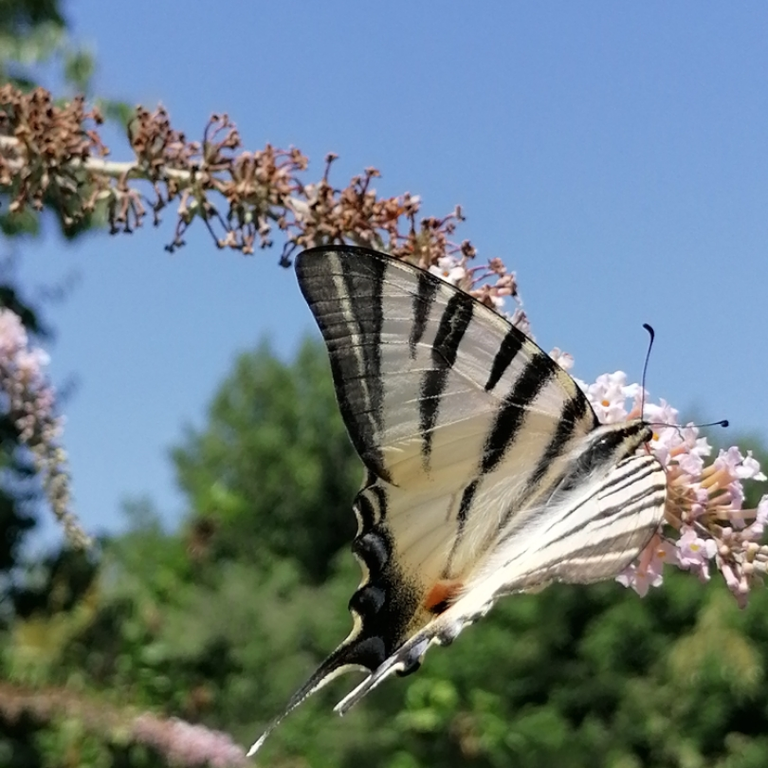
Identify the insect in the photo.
Iphiclides podalirius
